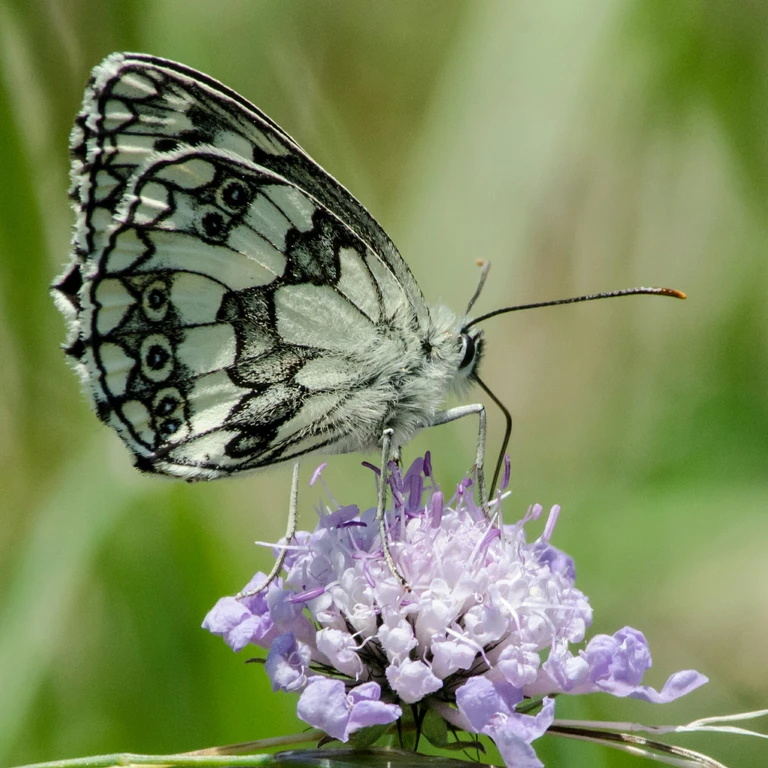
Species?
Melanargia galathea
